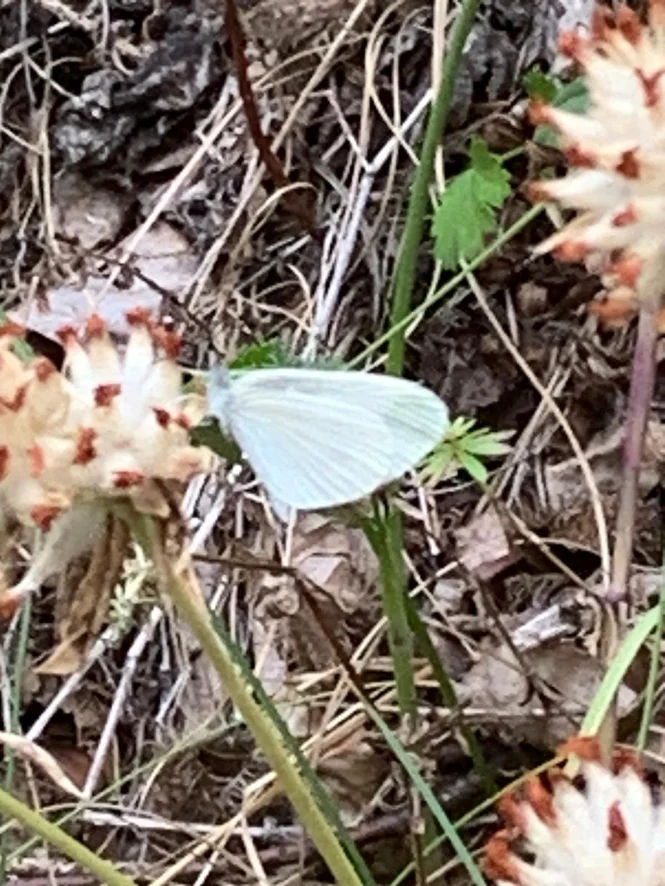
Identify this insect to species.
Leptidea sinapis/juvernica
